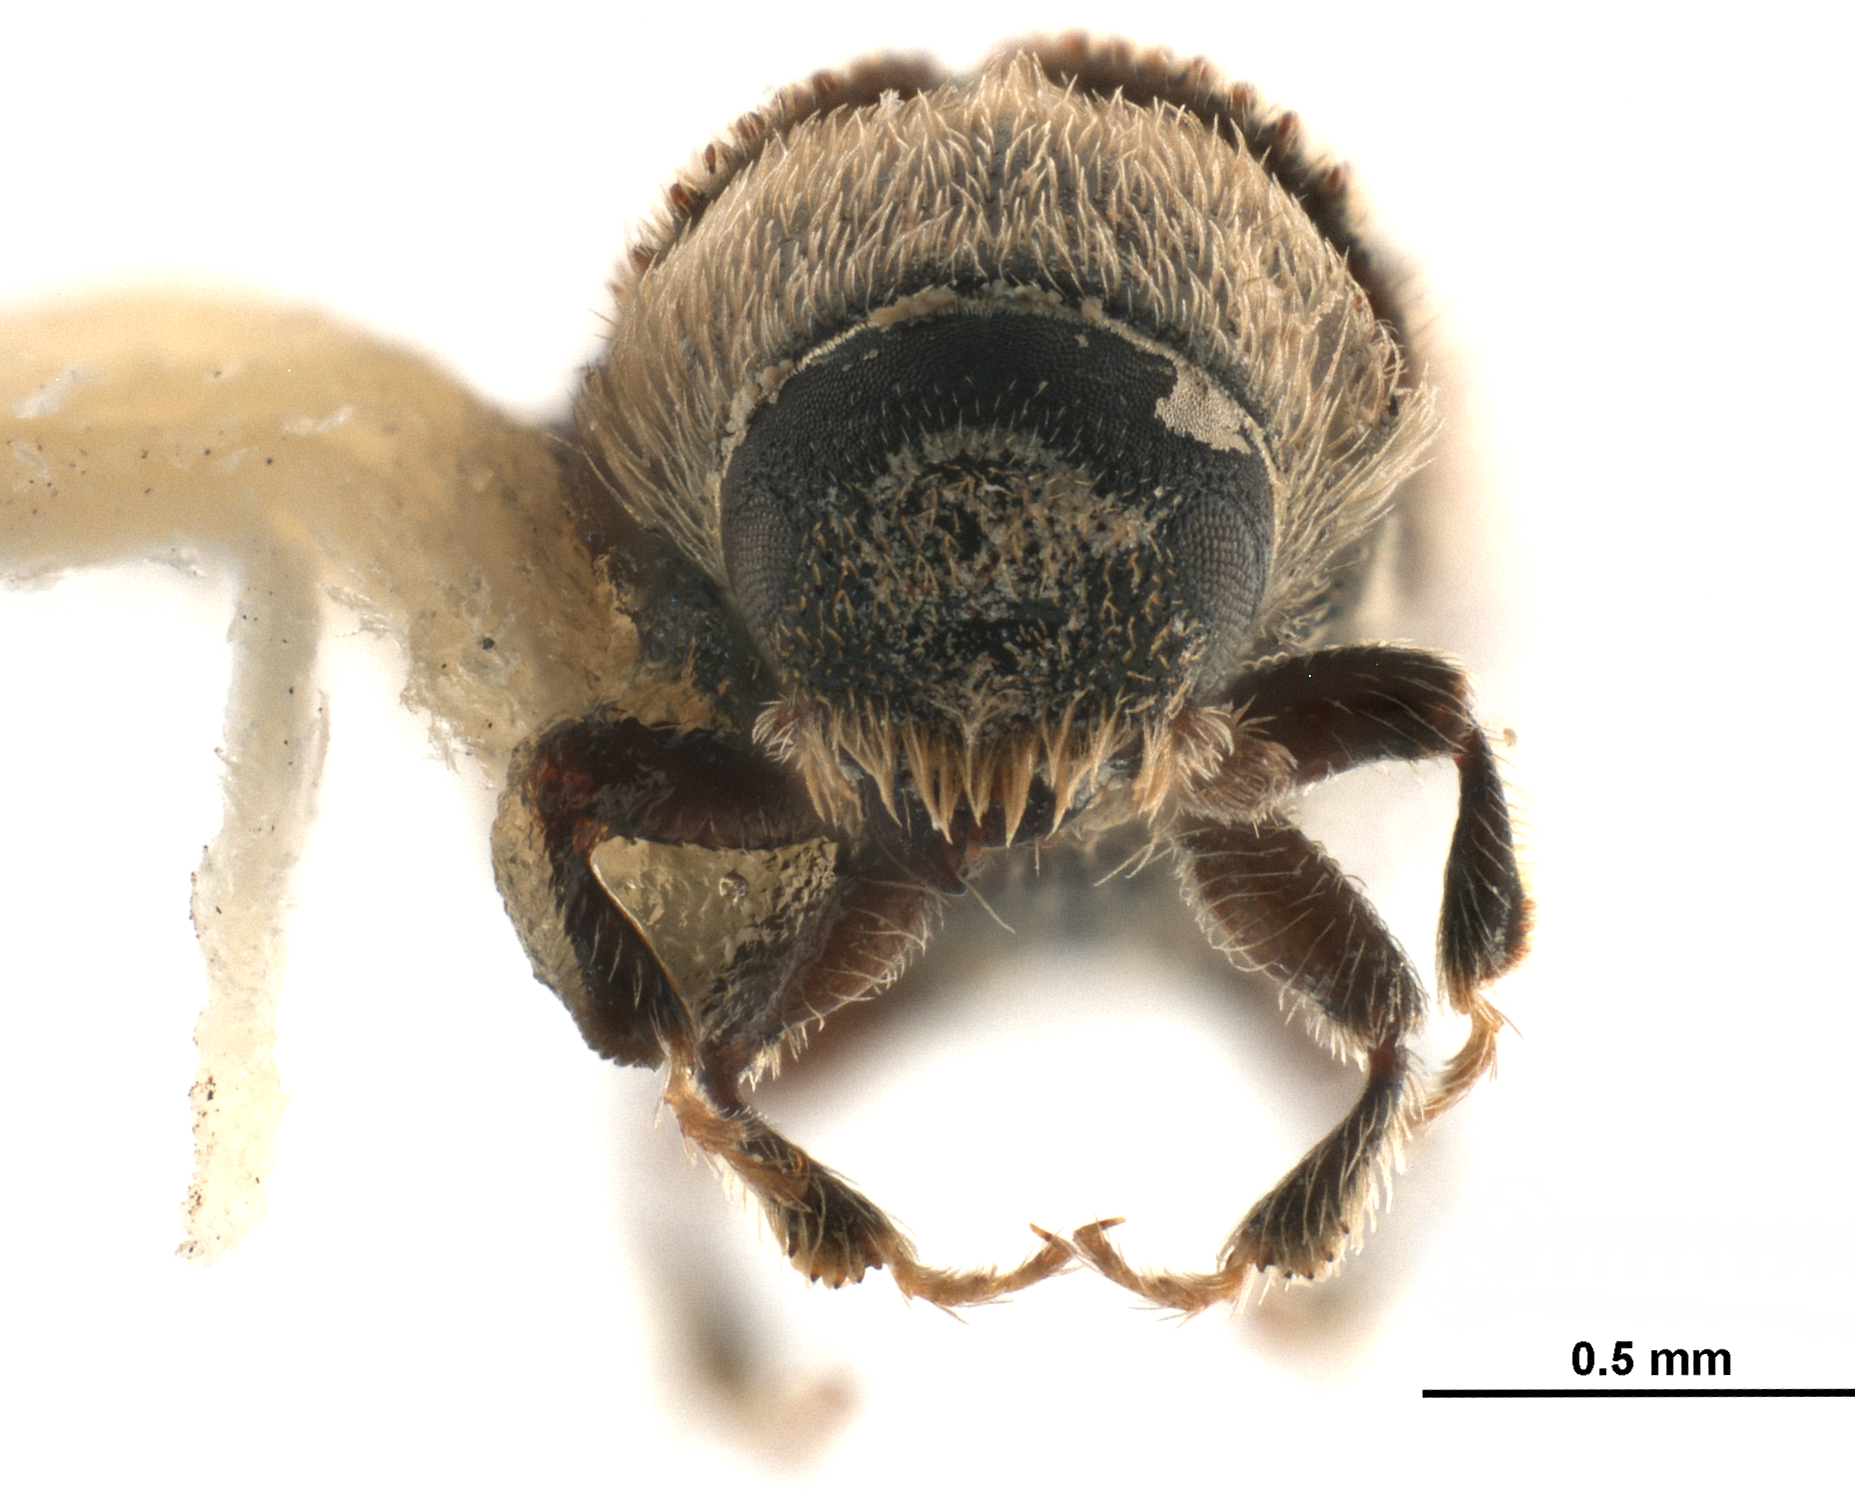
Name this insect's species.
Carphobius arizonicus
